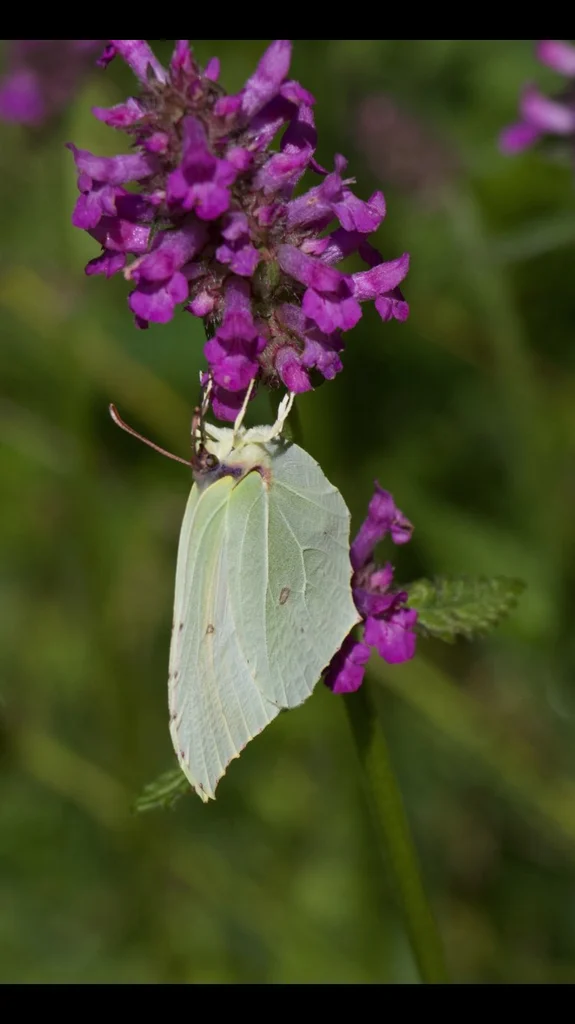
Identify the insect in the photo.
Gonepteryx rhamni
